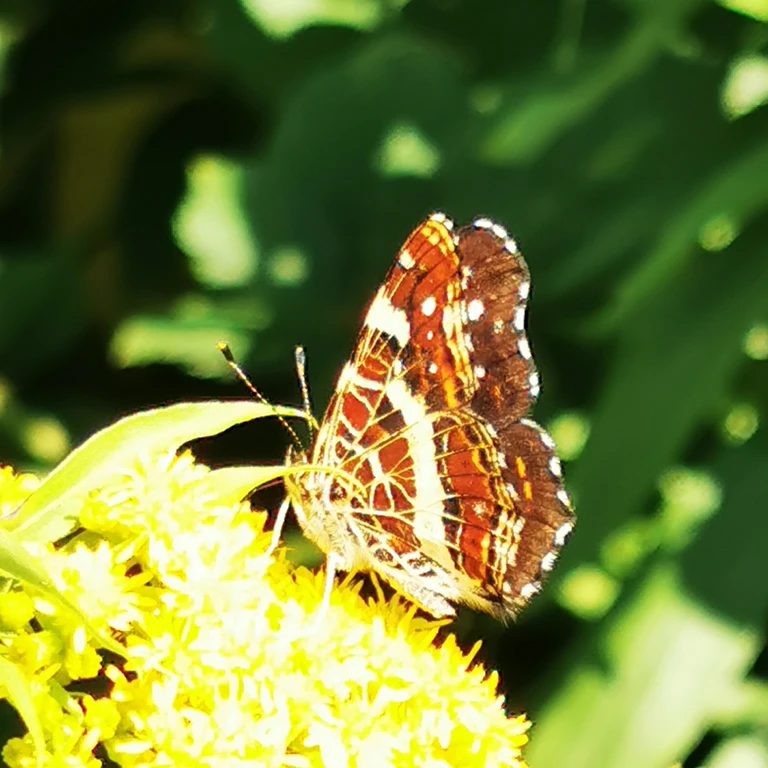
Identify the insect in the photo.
Araschnia levana
